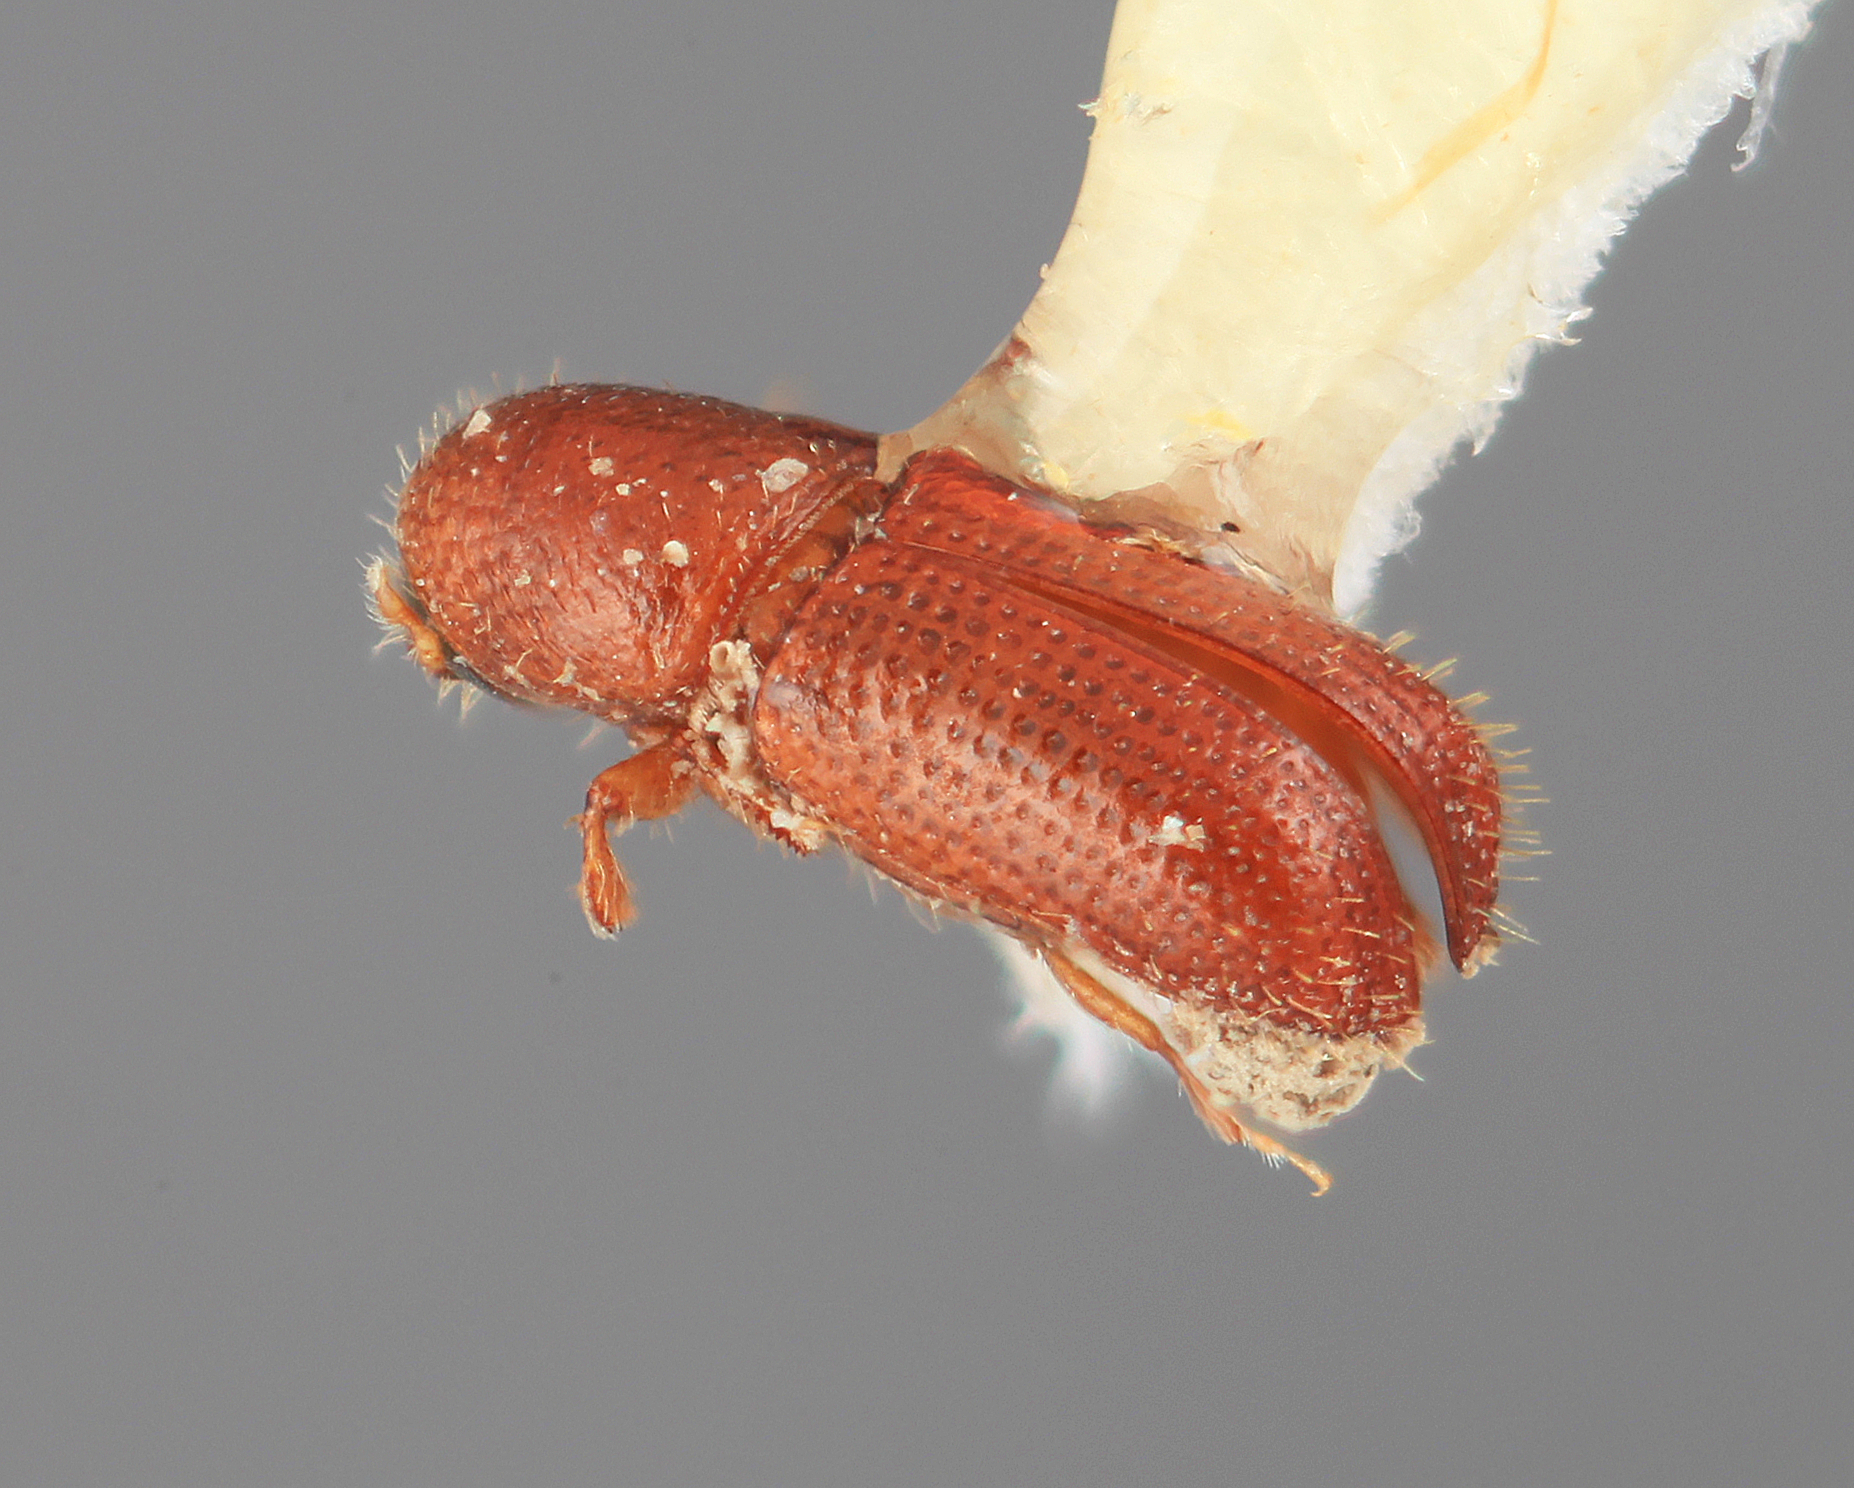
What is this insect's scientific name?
Dendrocranulus conditus
